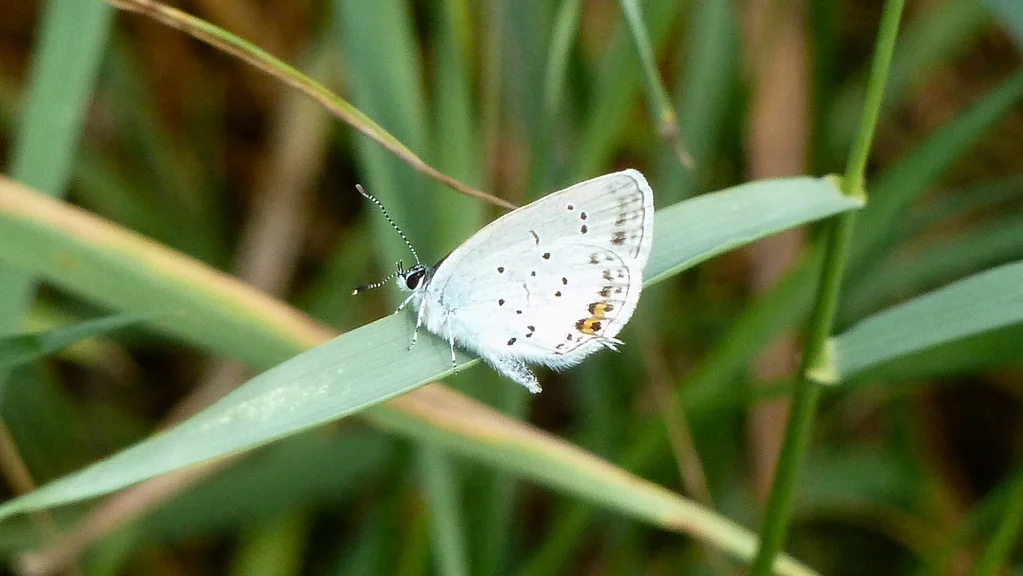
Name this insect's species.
Cupido argiades (also Elkalyce argiades)
